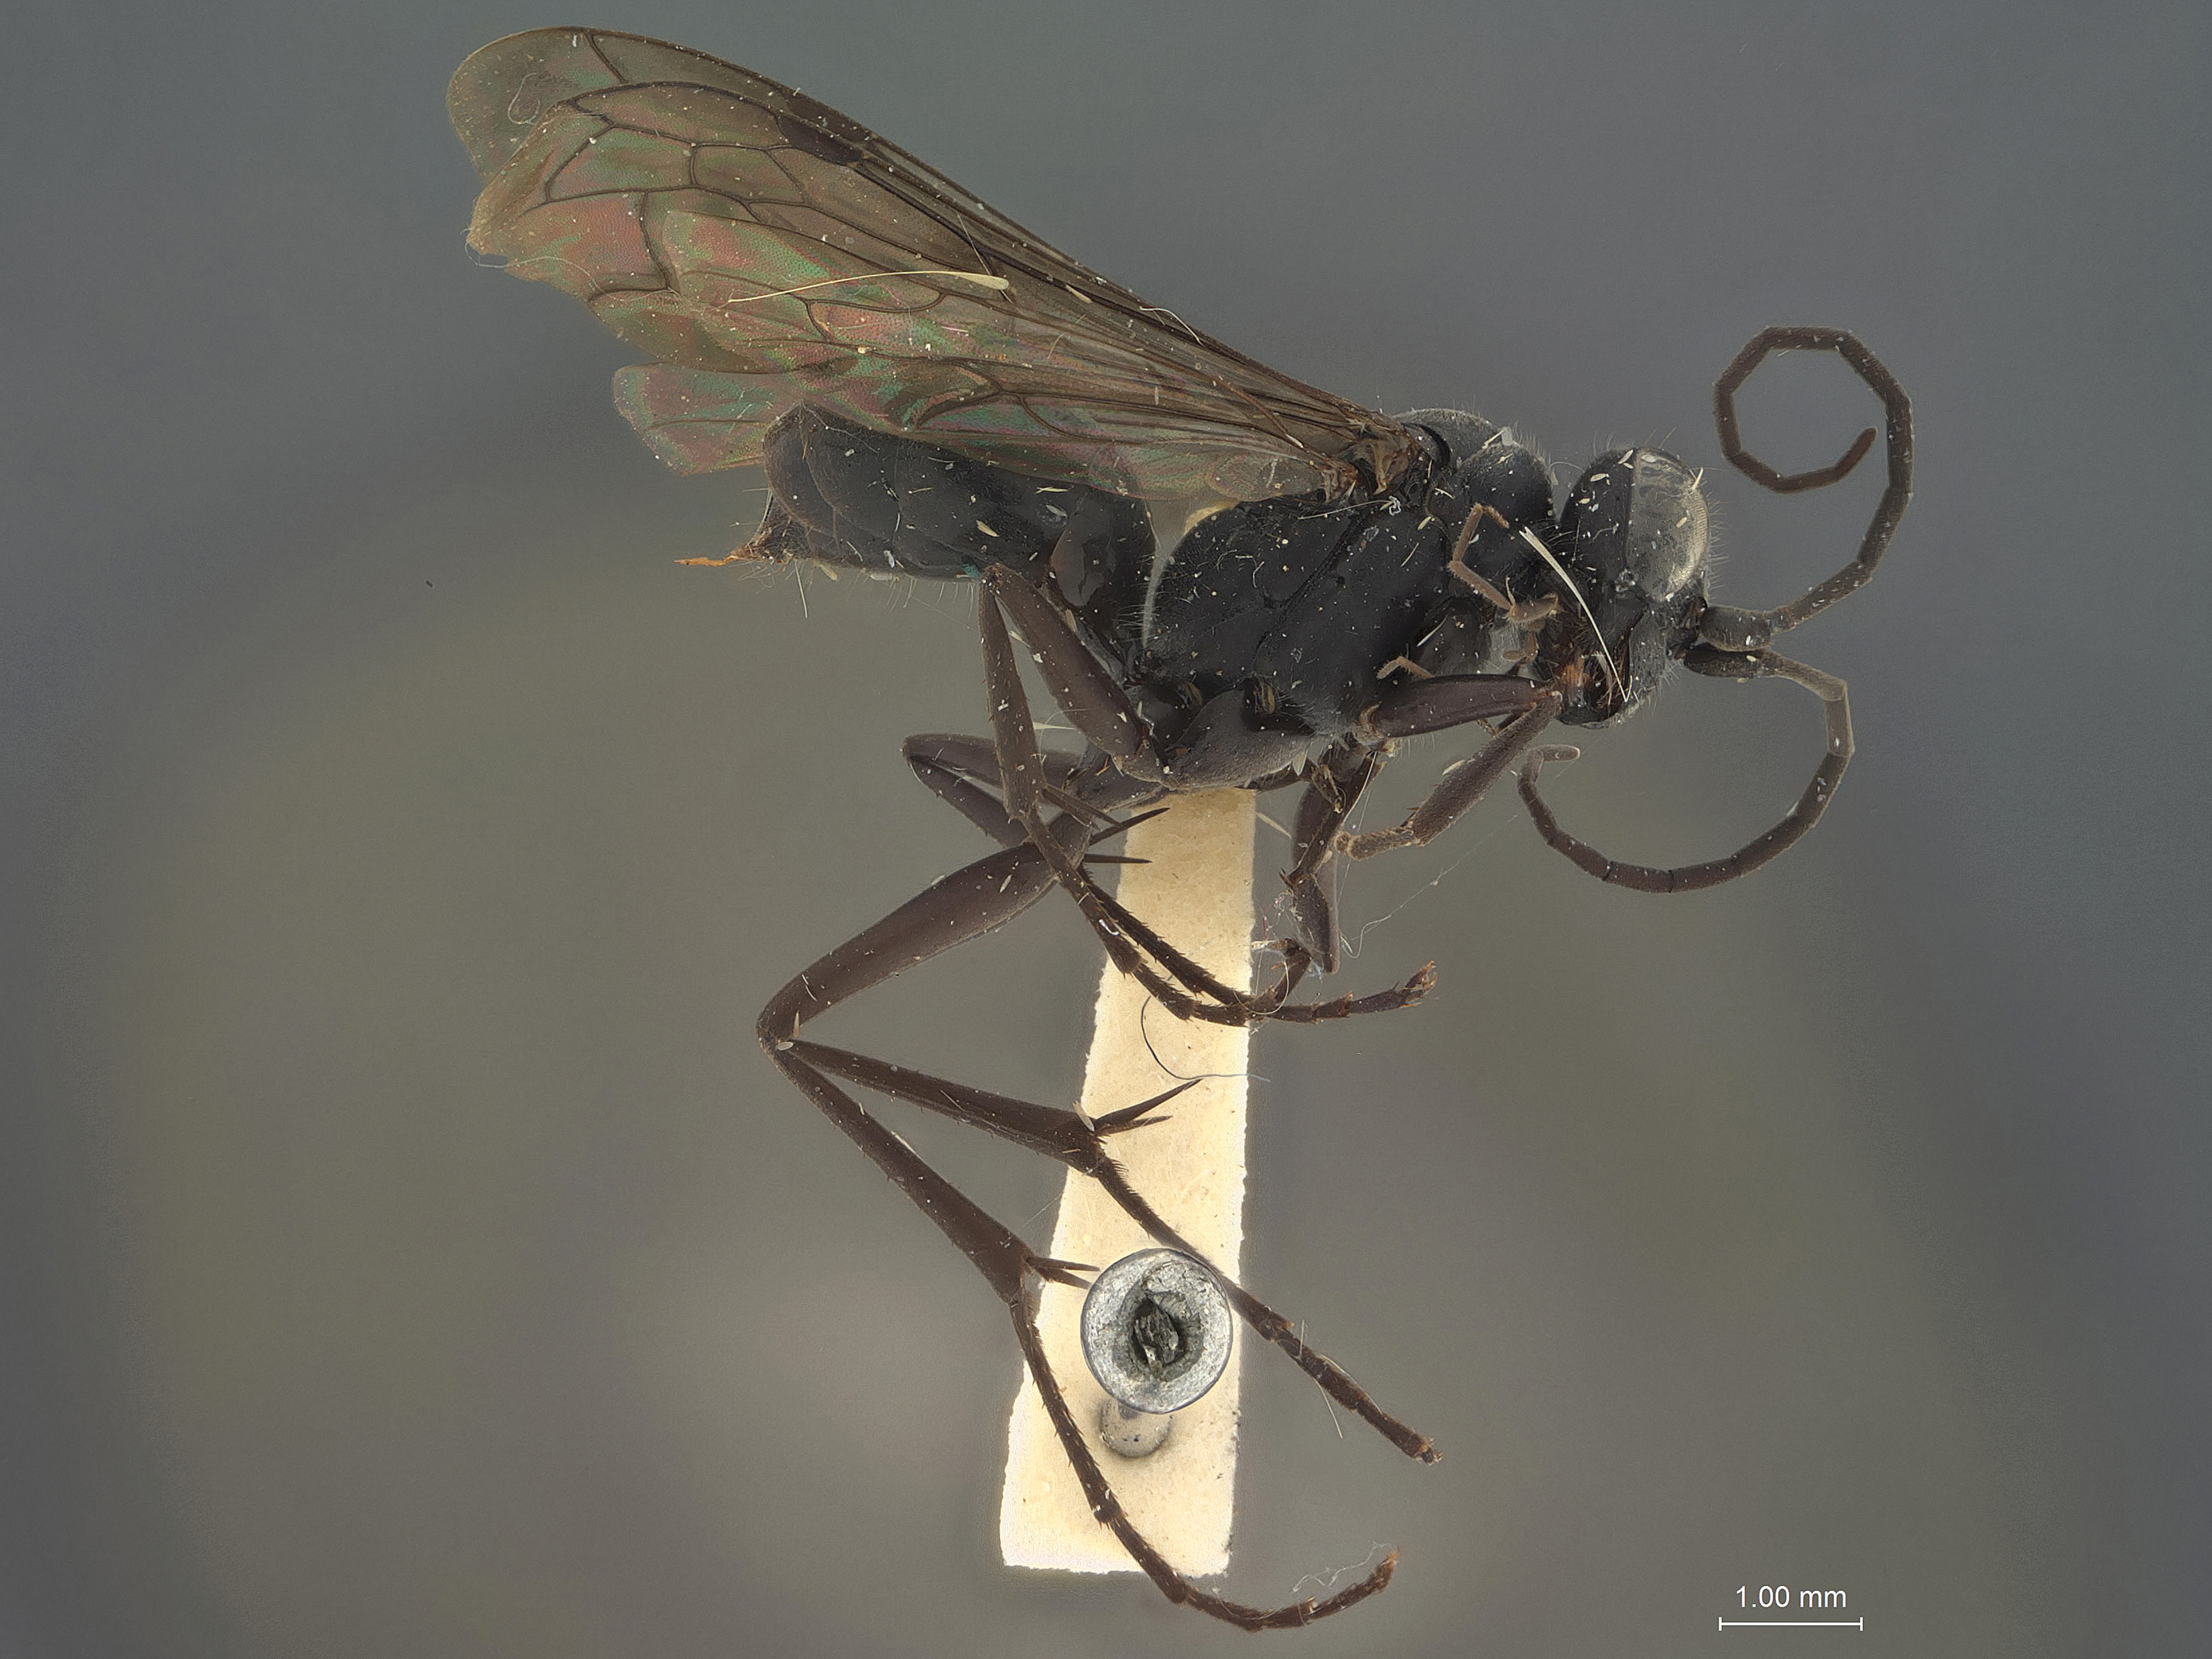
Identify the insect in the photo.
Auplopus bermudensis
